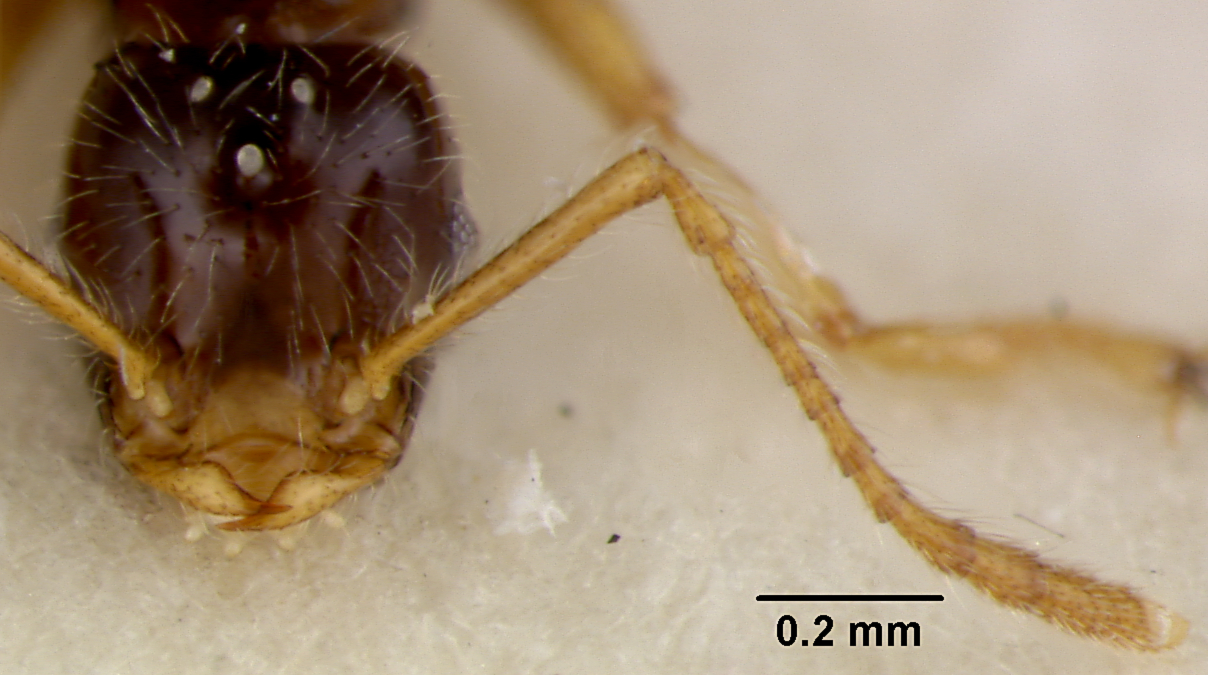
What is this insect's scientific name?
Teleutomyrmex schneideri
